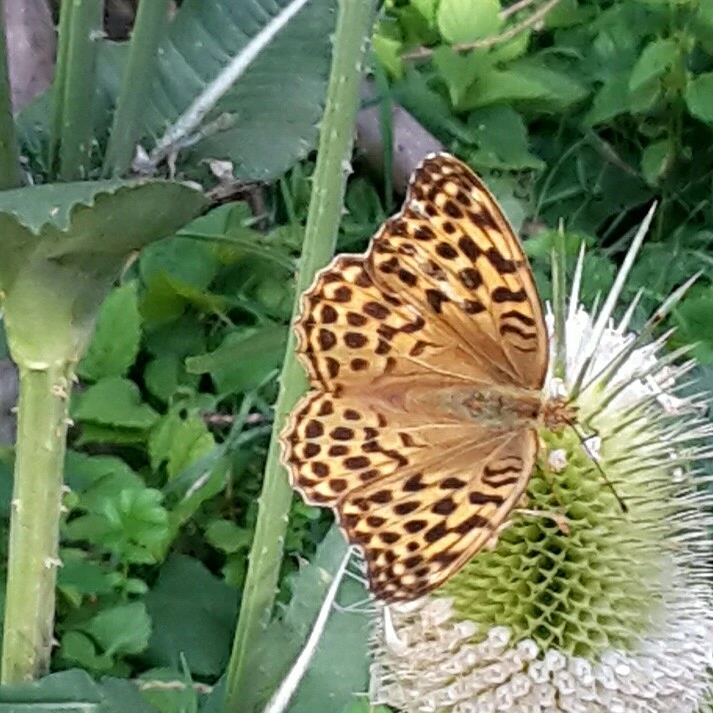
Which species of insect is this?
Argynnis paphia
